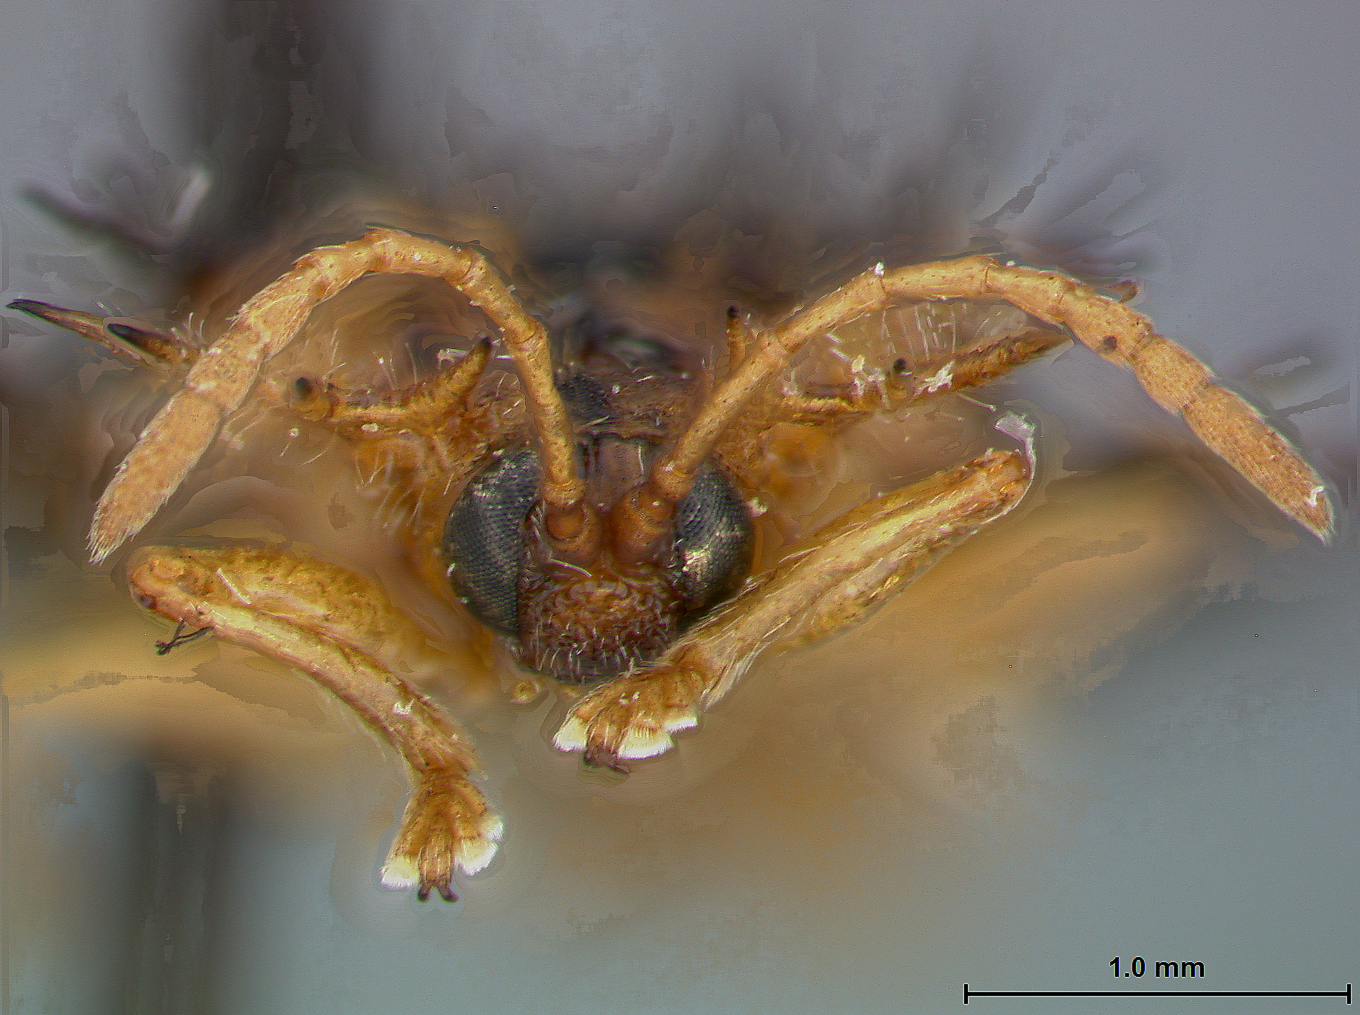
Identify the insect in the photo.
Platypria alces
